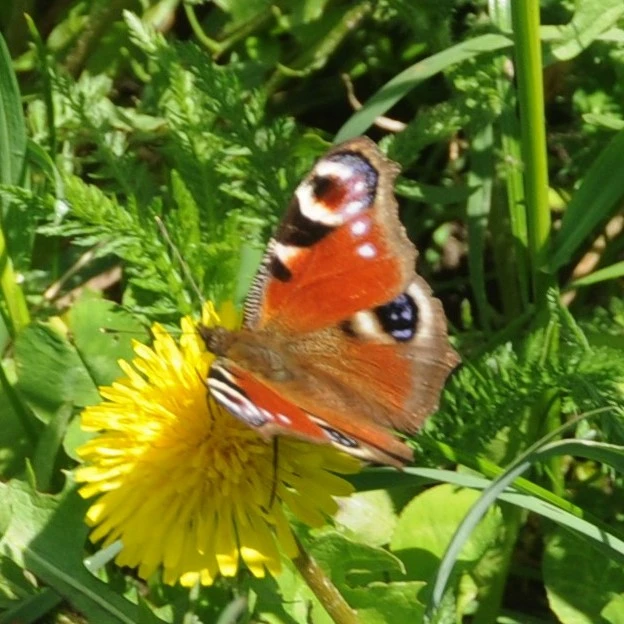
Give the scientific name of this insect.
Aglais io
